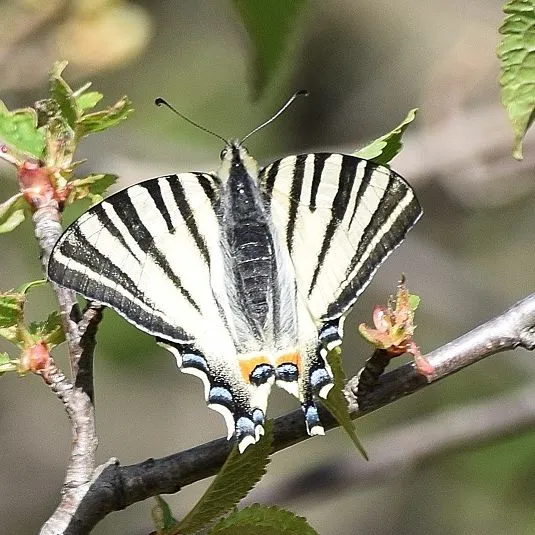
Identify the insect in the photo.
Iphiclides podalirius
